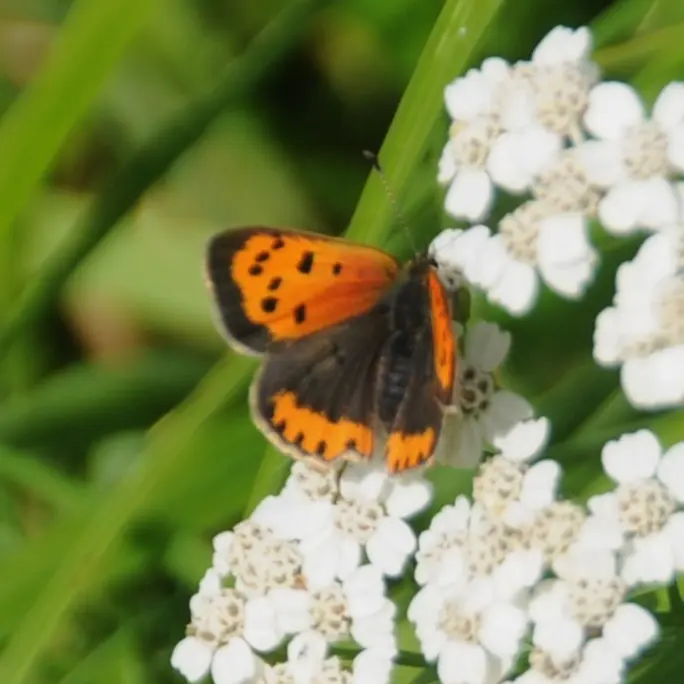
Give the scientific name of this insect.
Lycaena phlaeas
